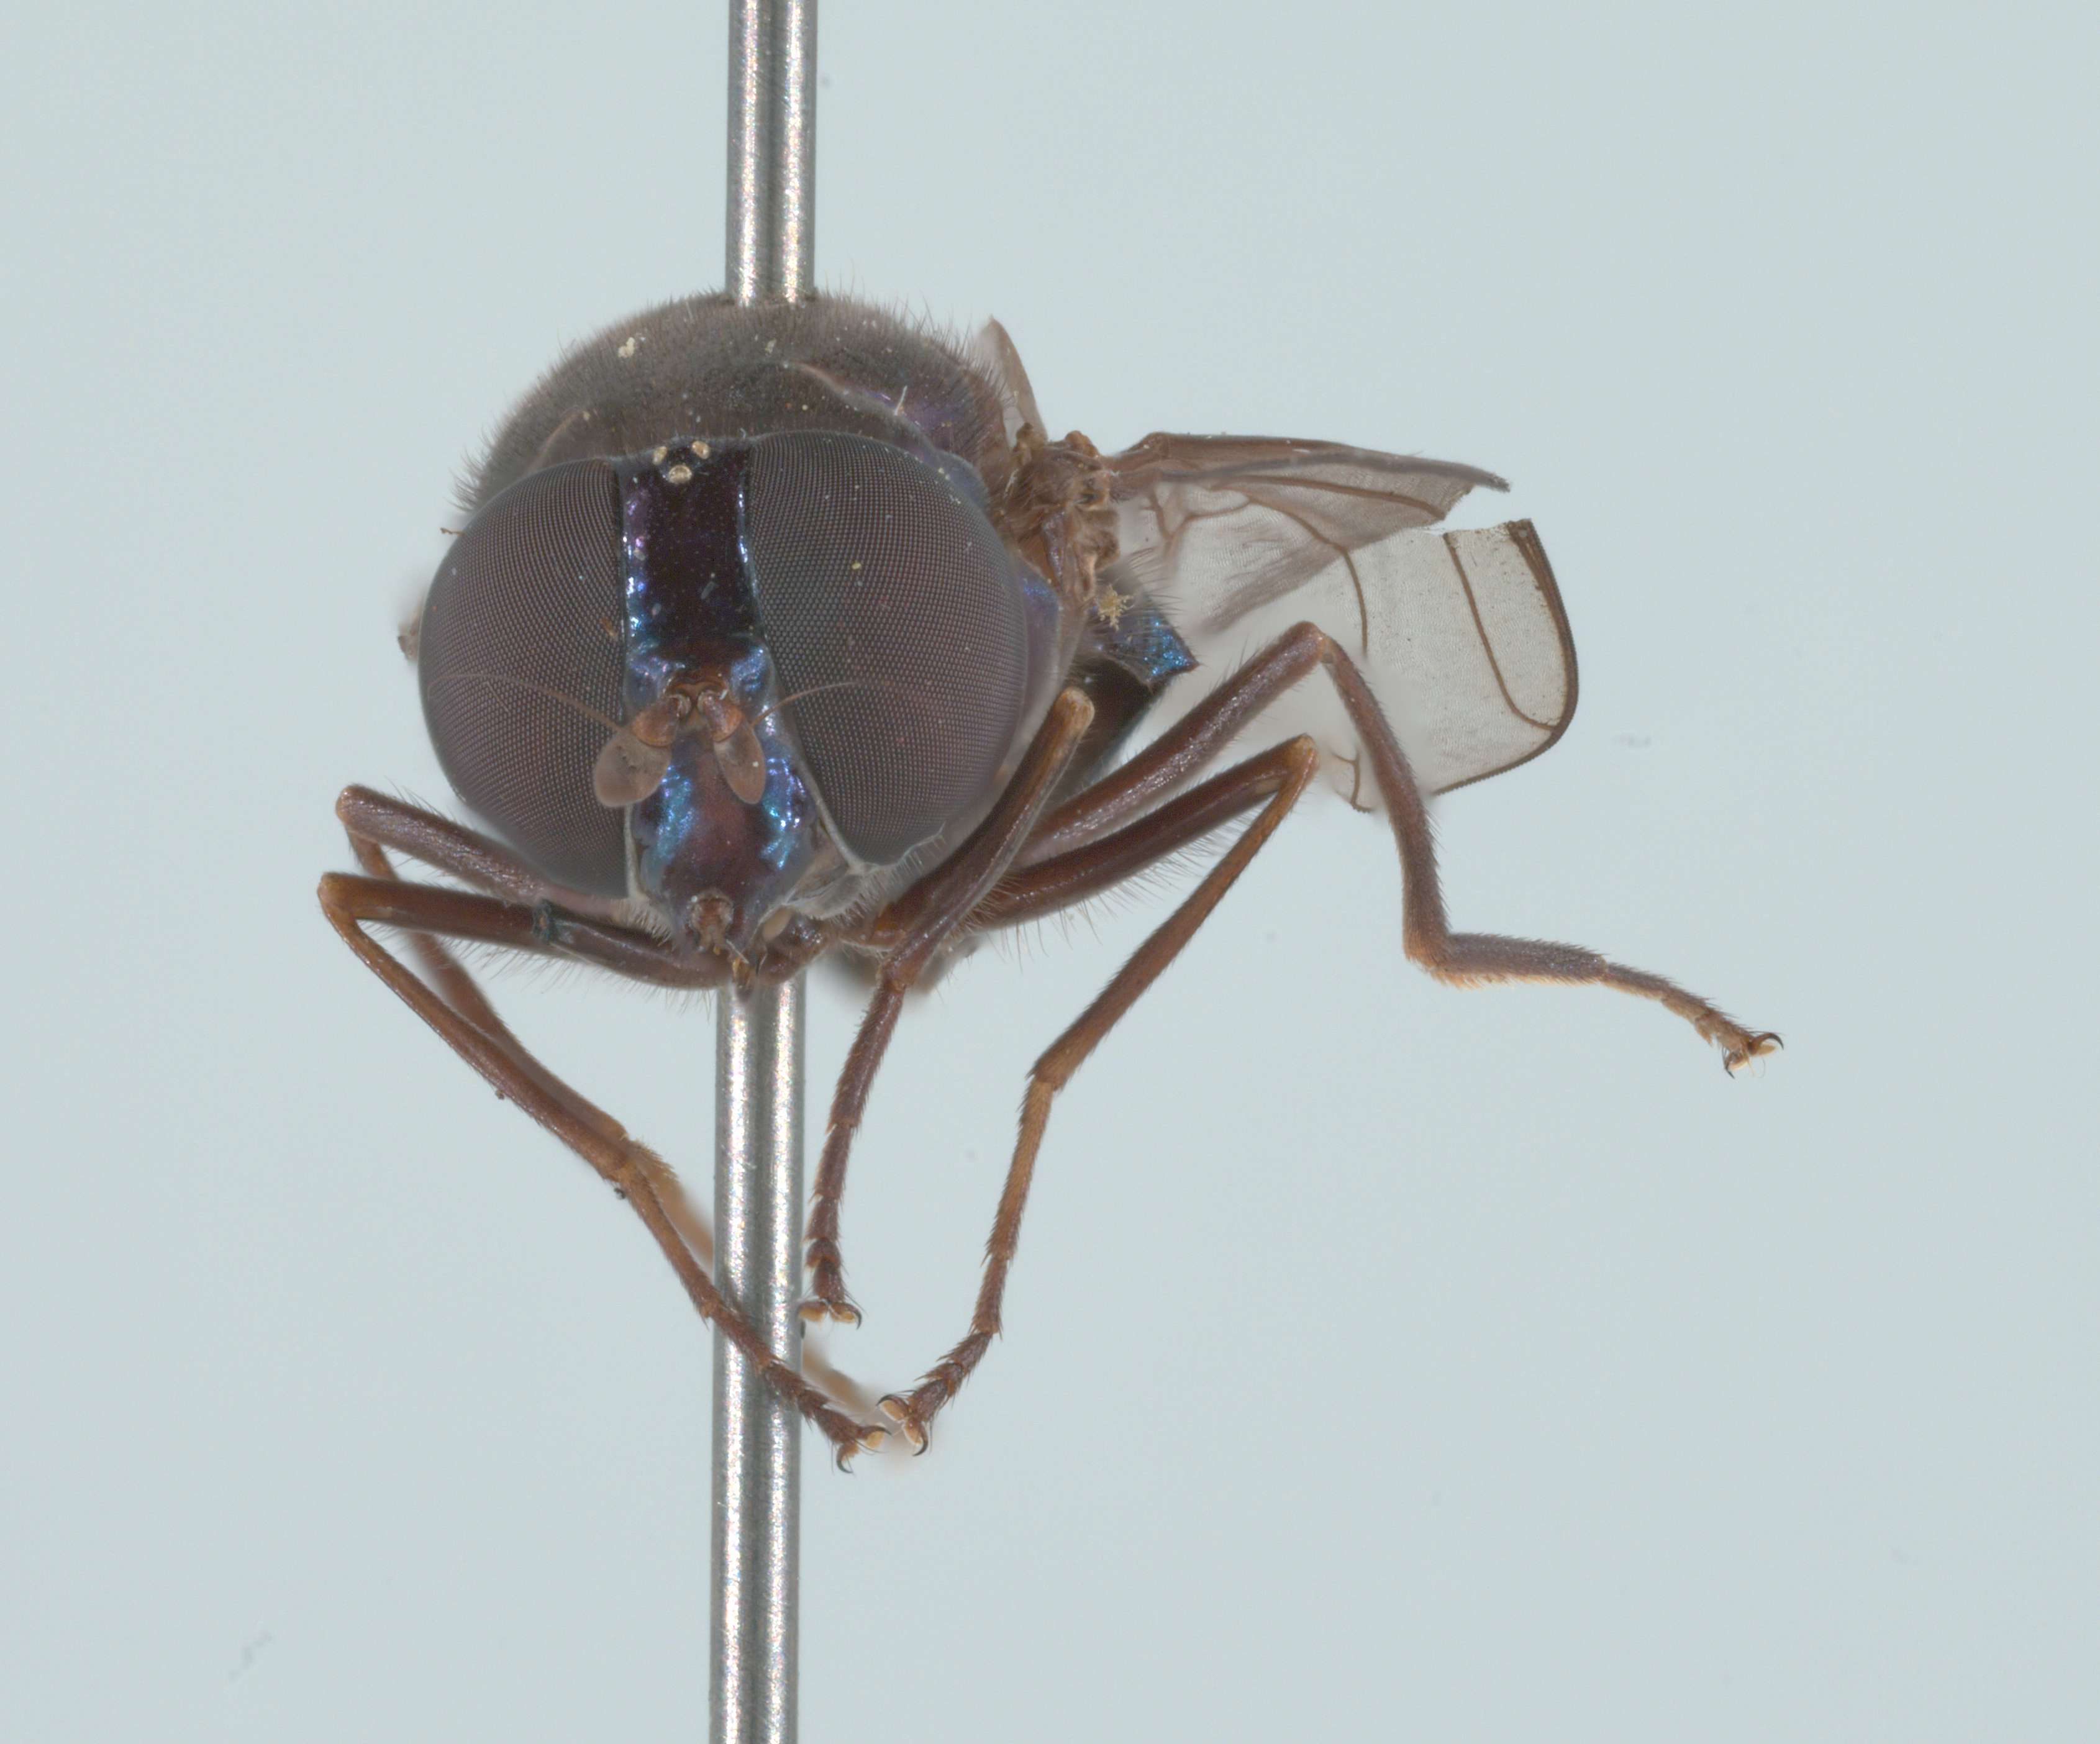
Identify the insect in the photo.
Rhingia cyanoprora
